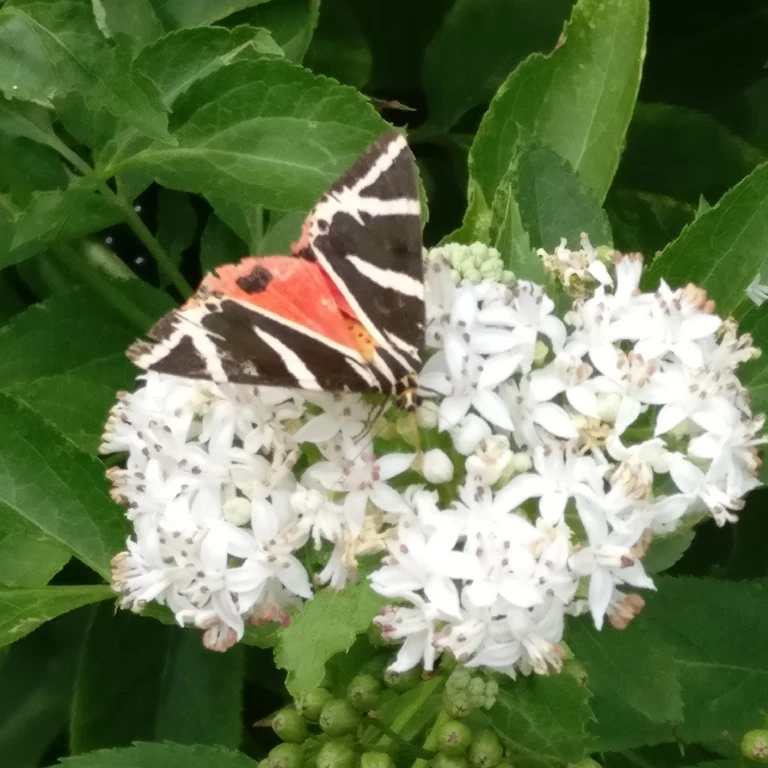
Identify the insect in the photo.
Euplagia quadripunctaria
